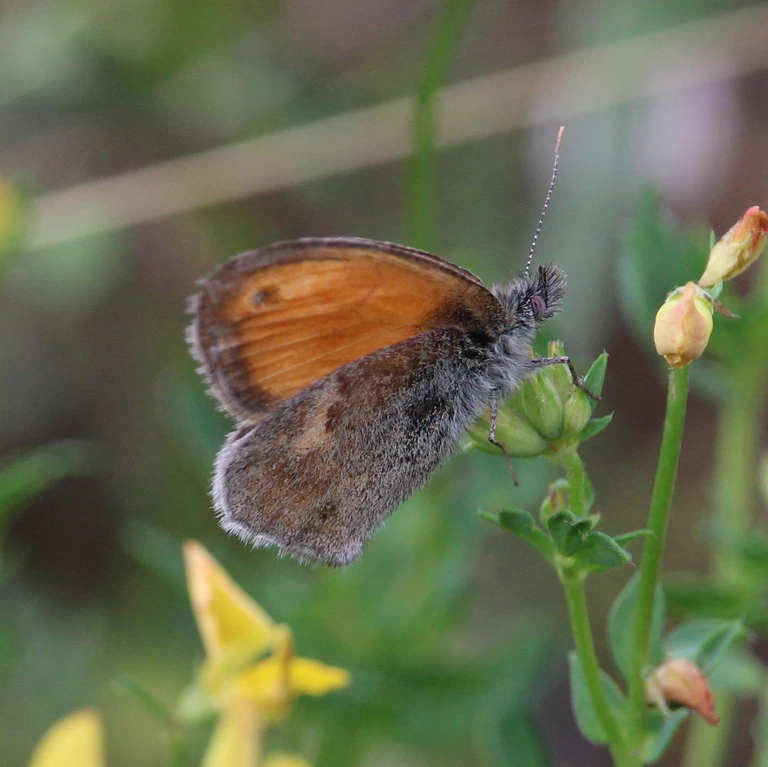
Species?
Coenonympha pamphilus
